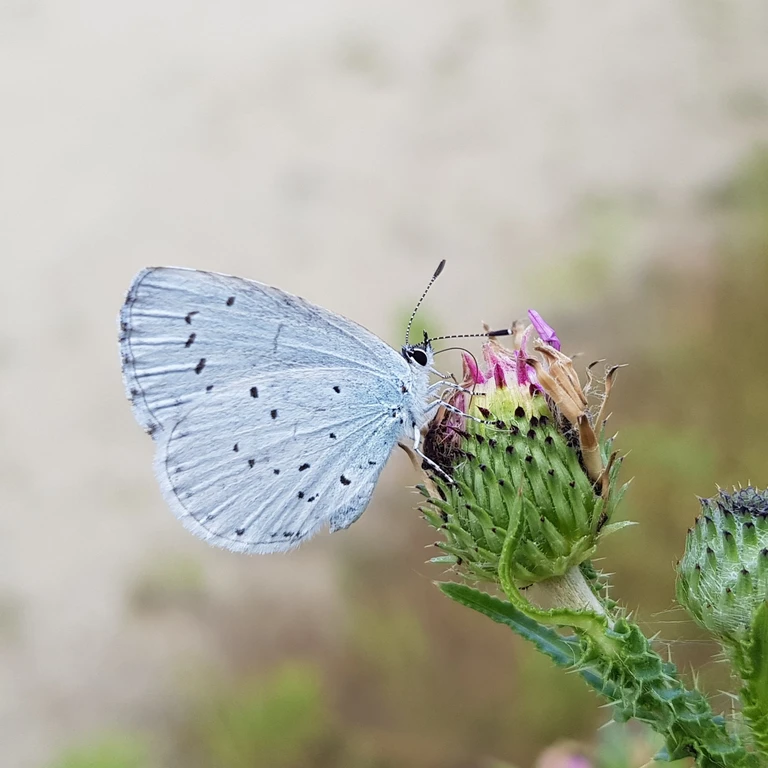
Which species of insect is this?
Celastrina argiolus
